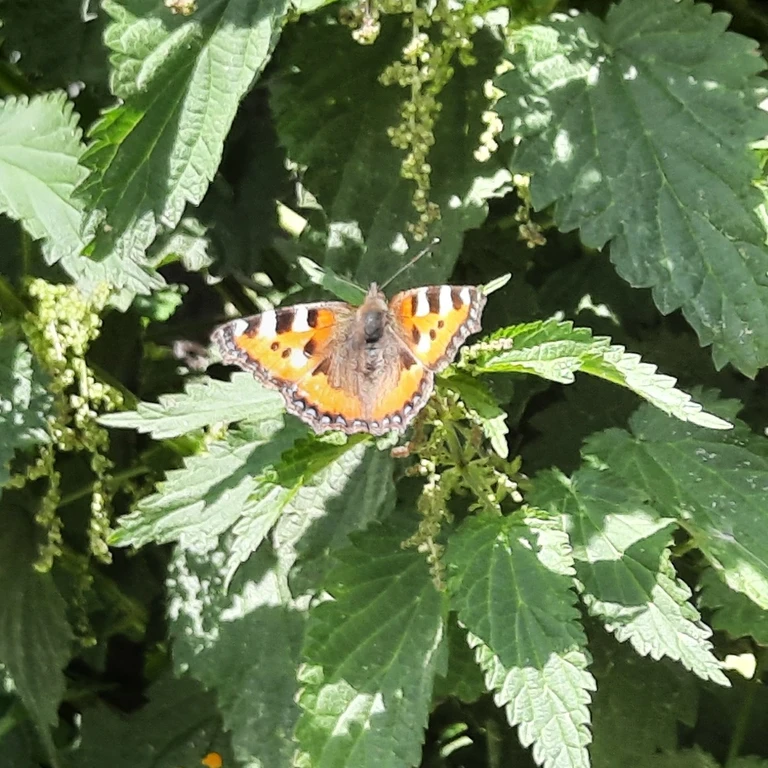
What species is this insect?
Aglais urticae
